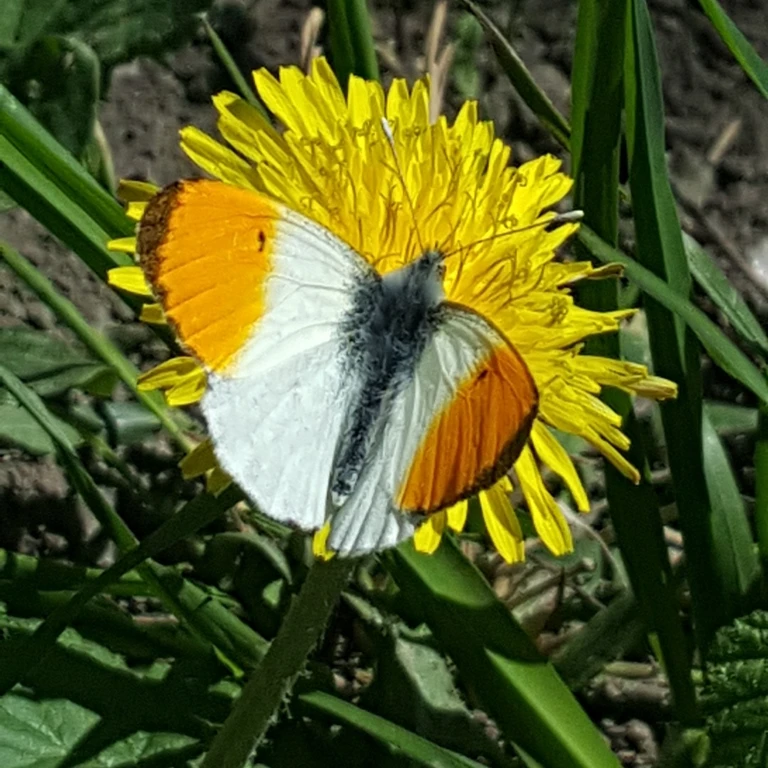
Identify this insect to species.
Anthocharis cardamines
